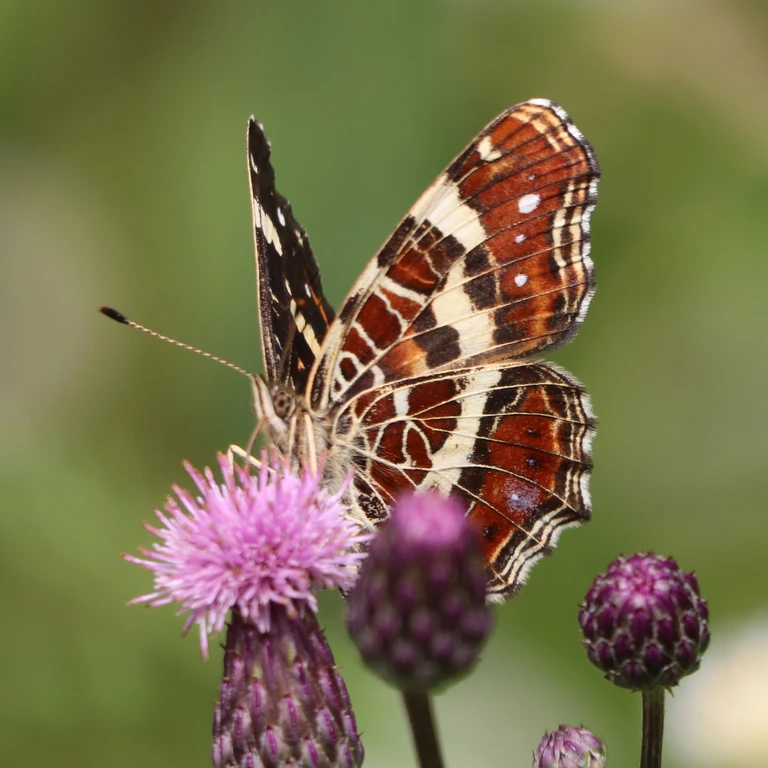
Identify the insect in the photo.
Araschnia levana
